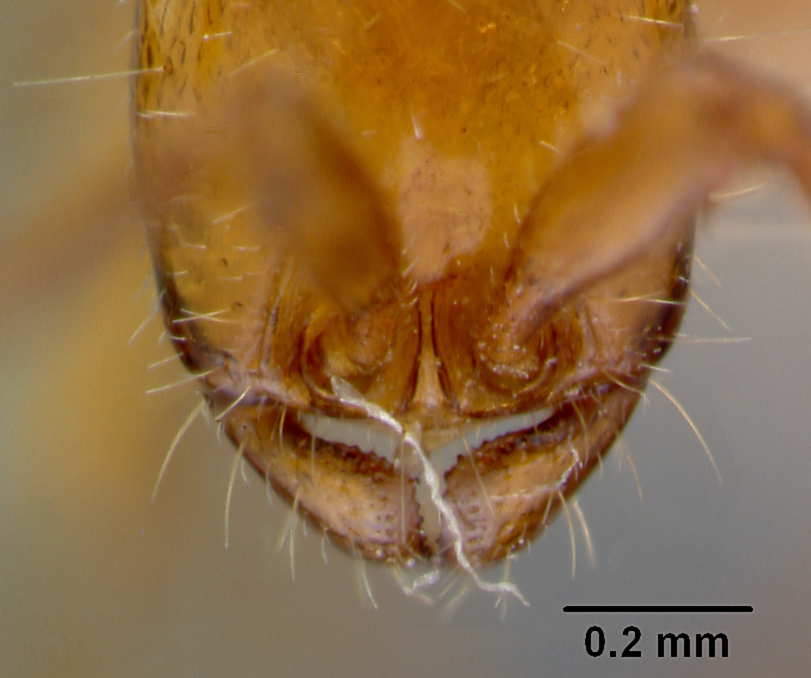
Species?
Eciton laevigatum
